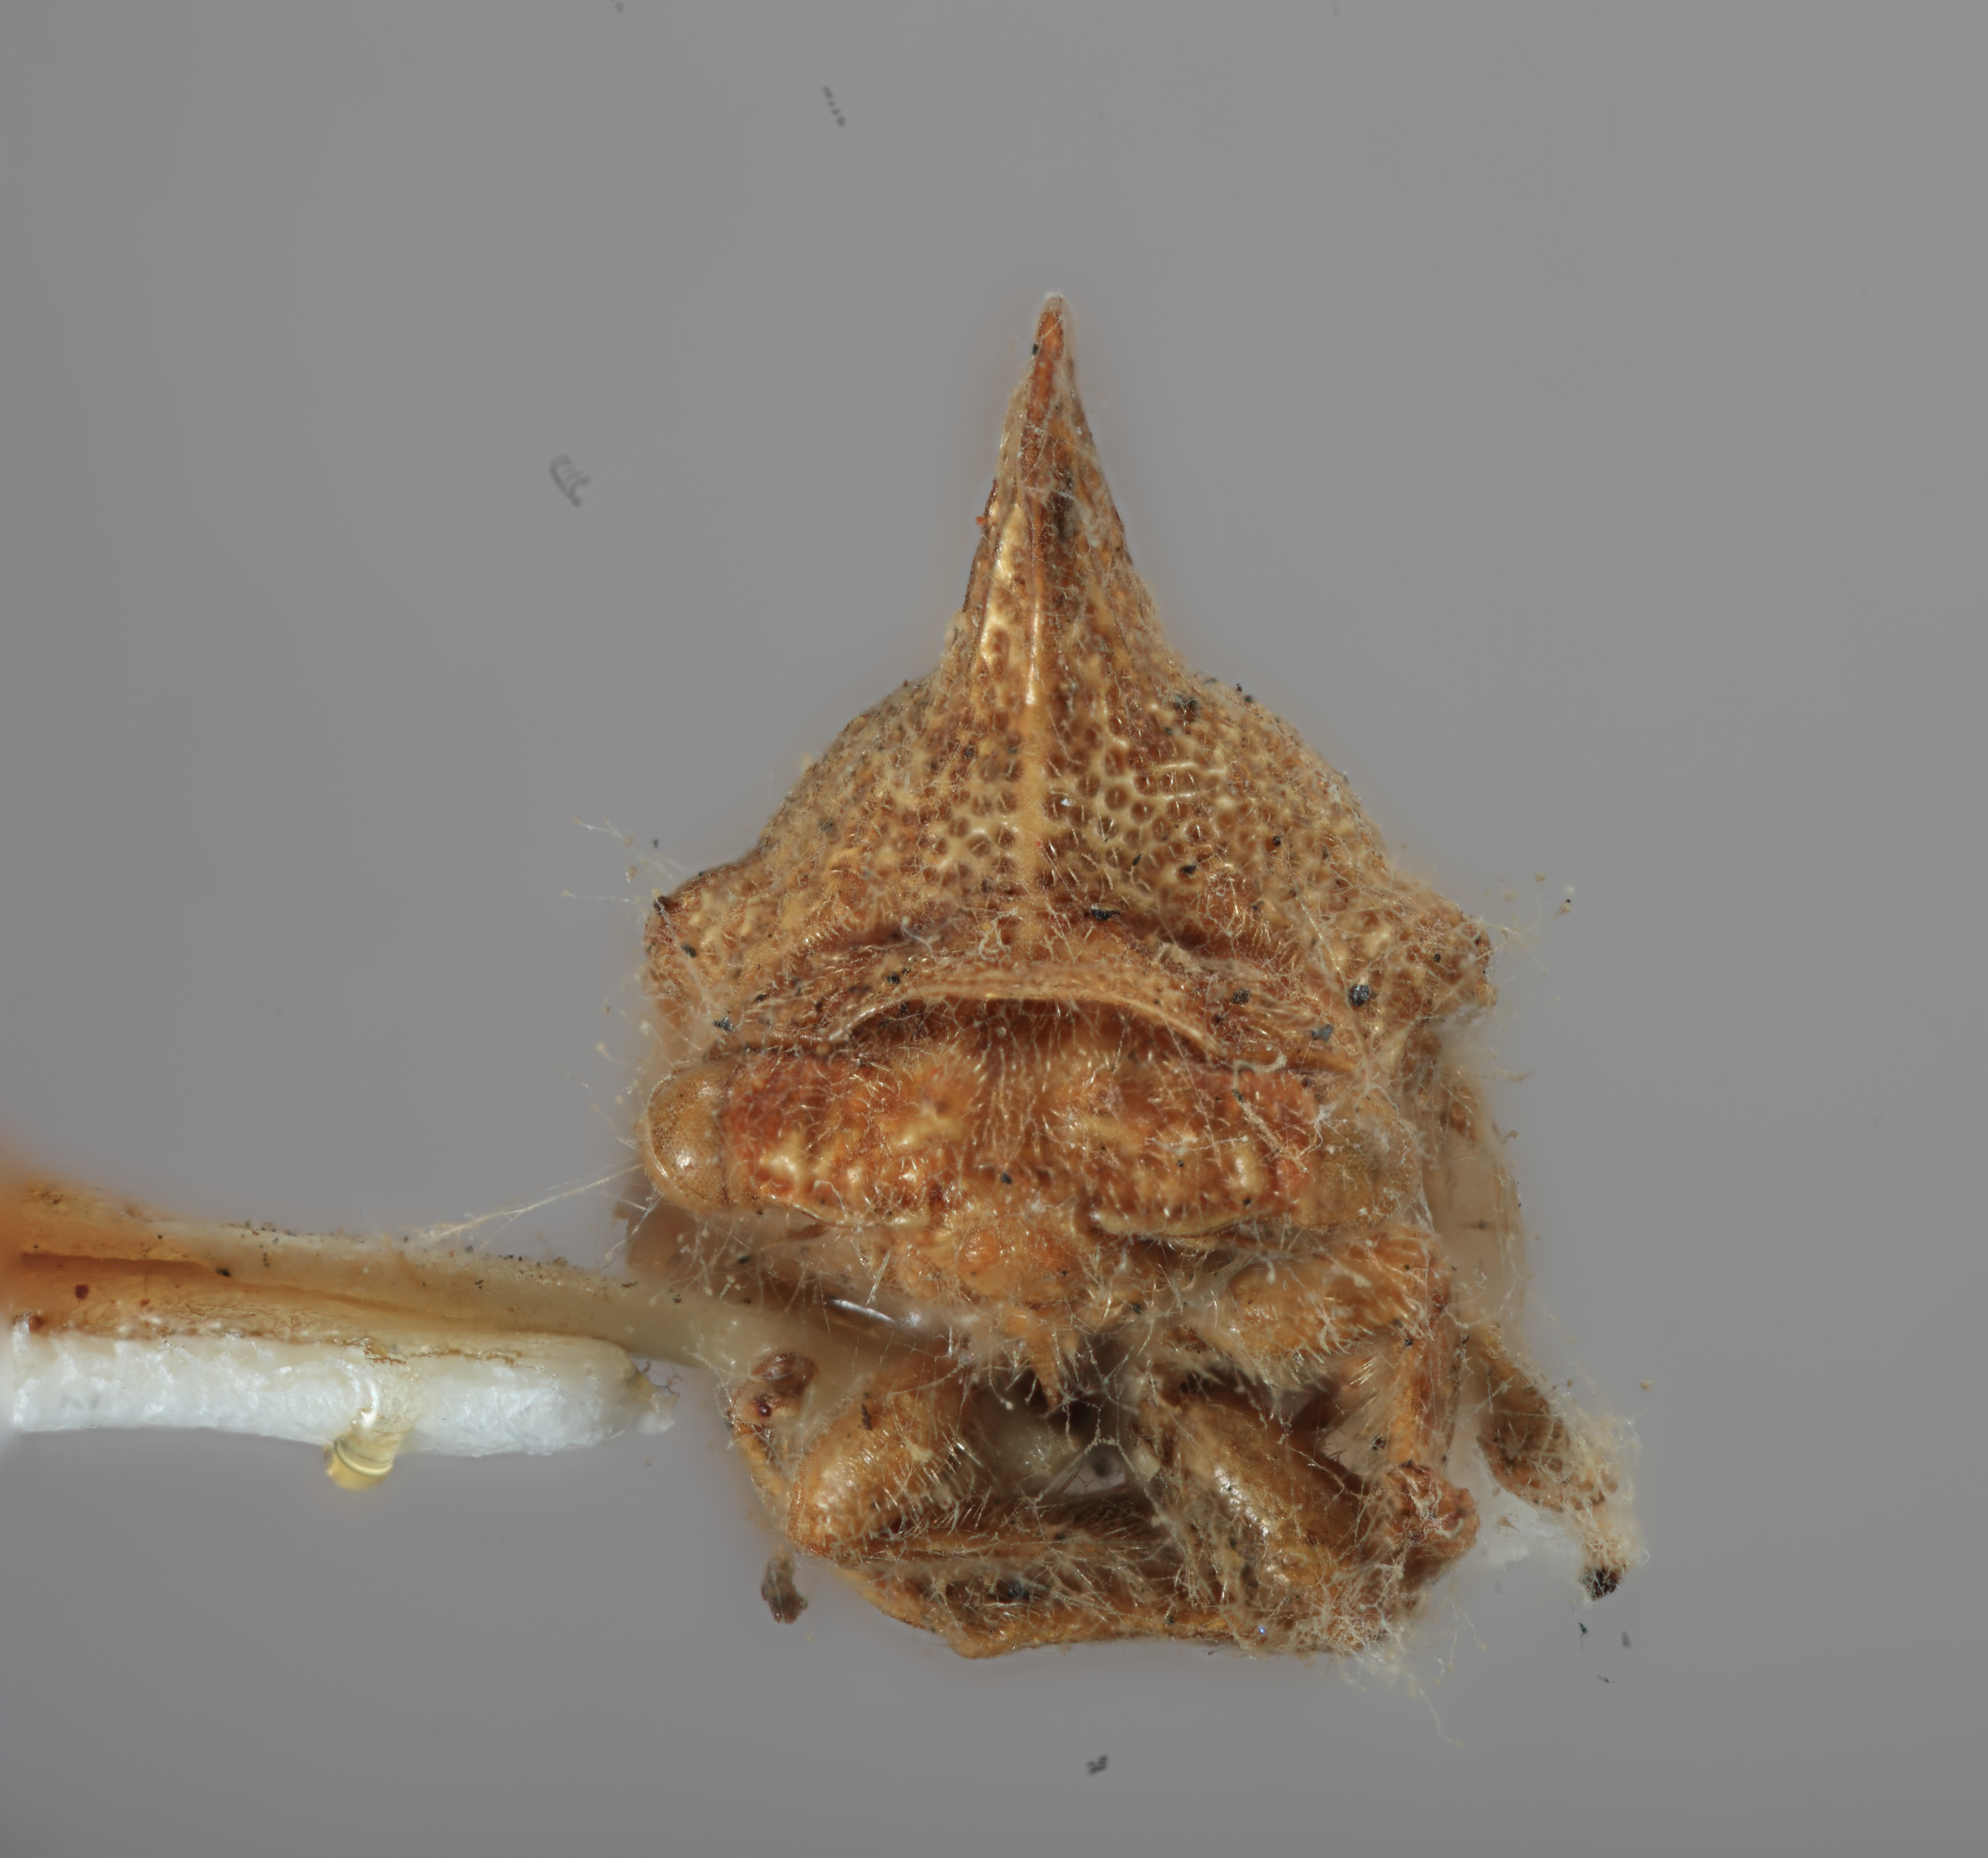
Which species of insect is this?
Platycotis minax
